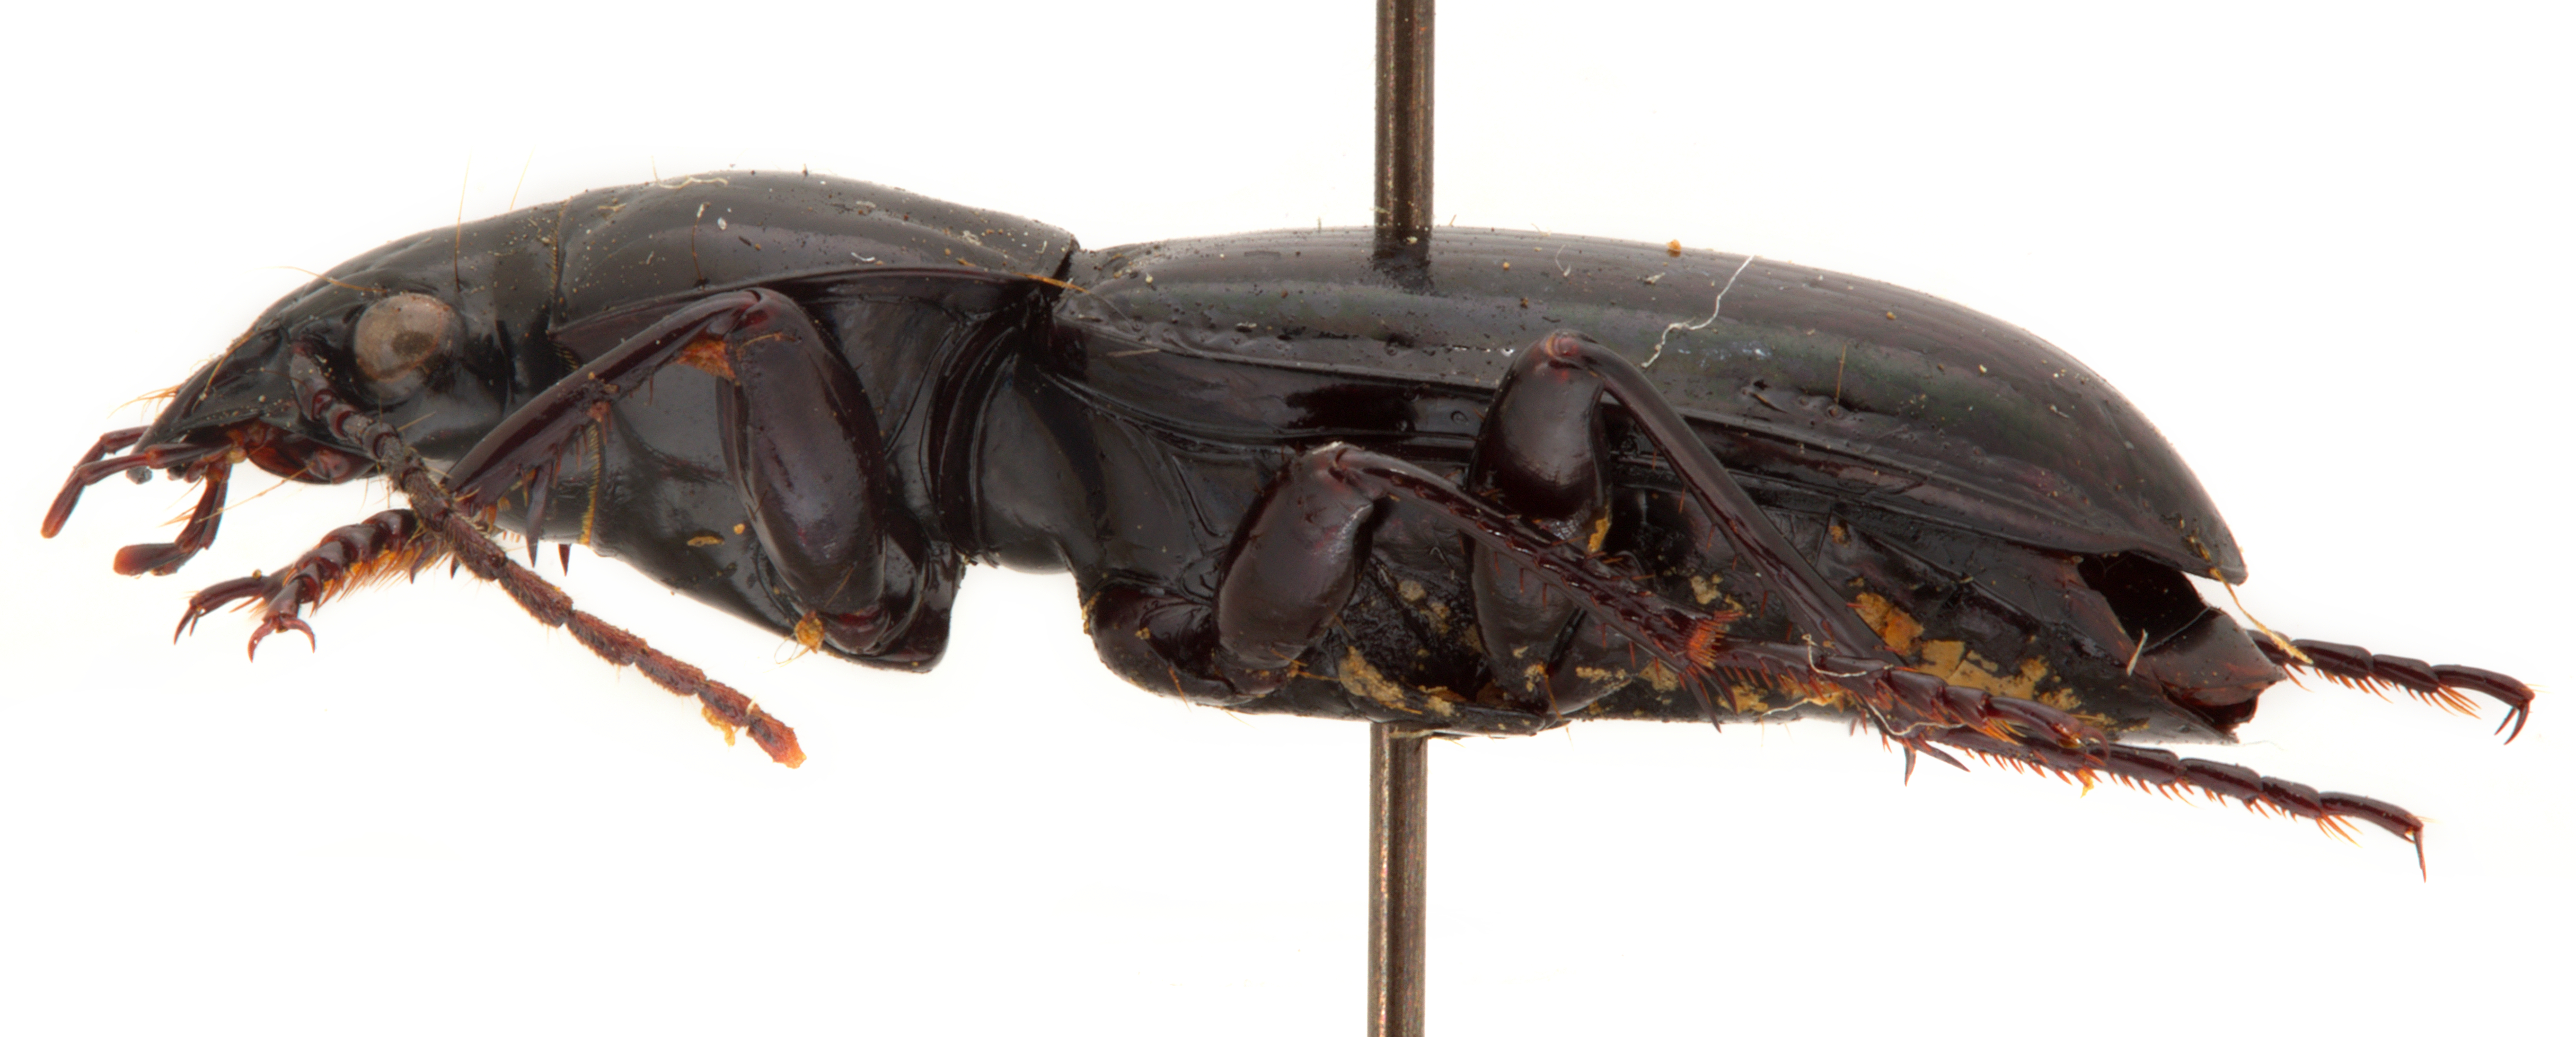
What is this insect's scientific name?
Notonomus philippi
